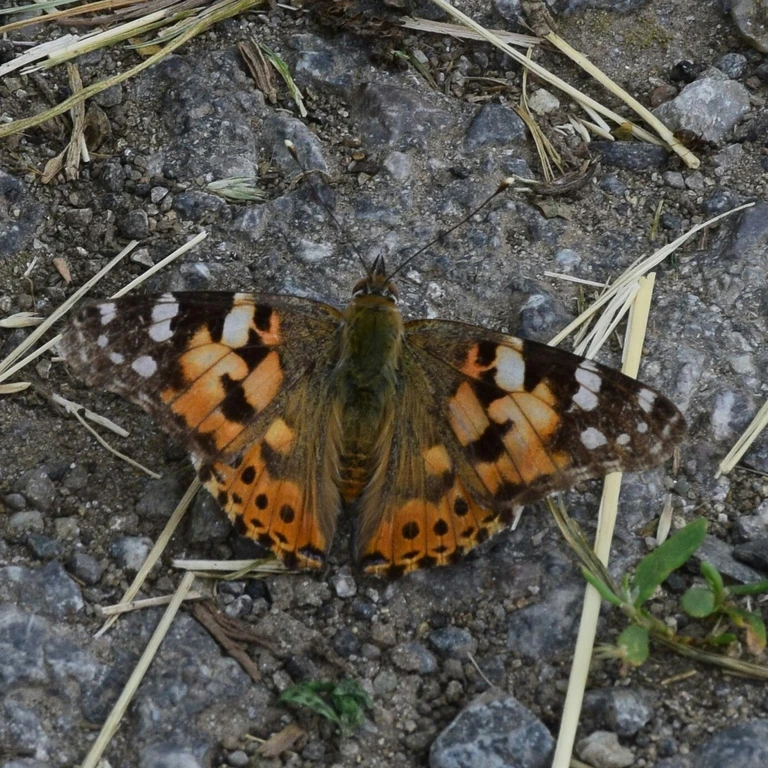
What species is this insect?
Vanessa cardui
